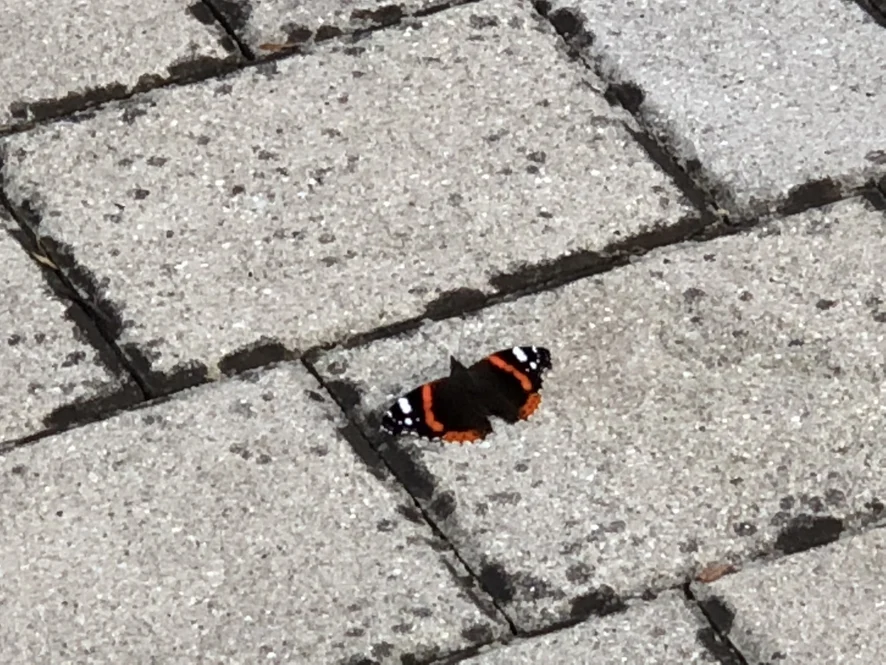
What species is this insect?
Vanessa atalanta
